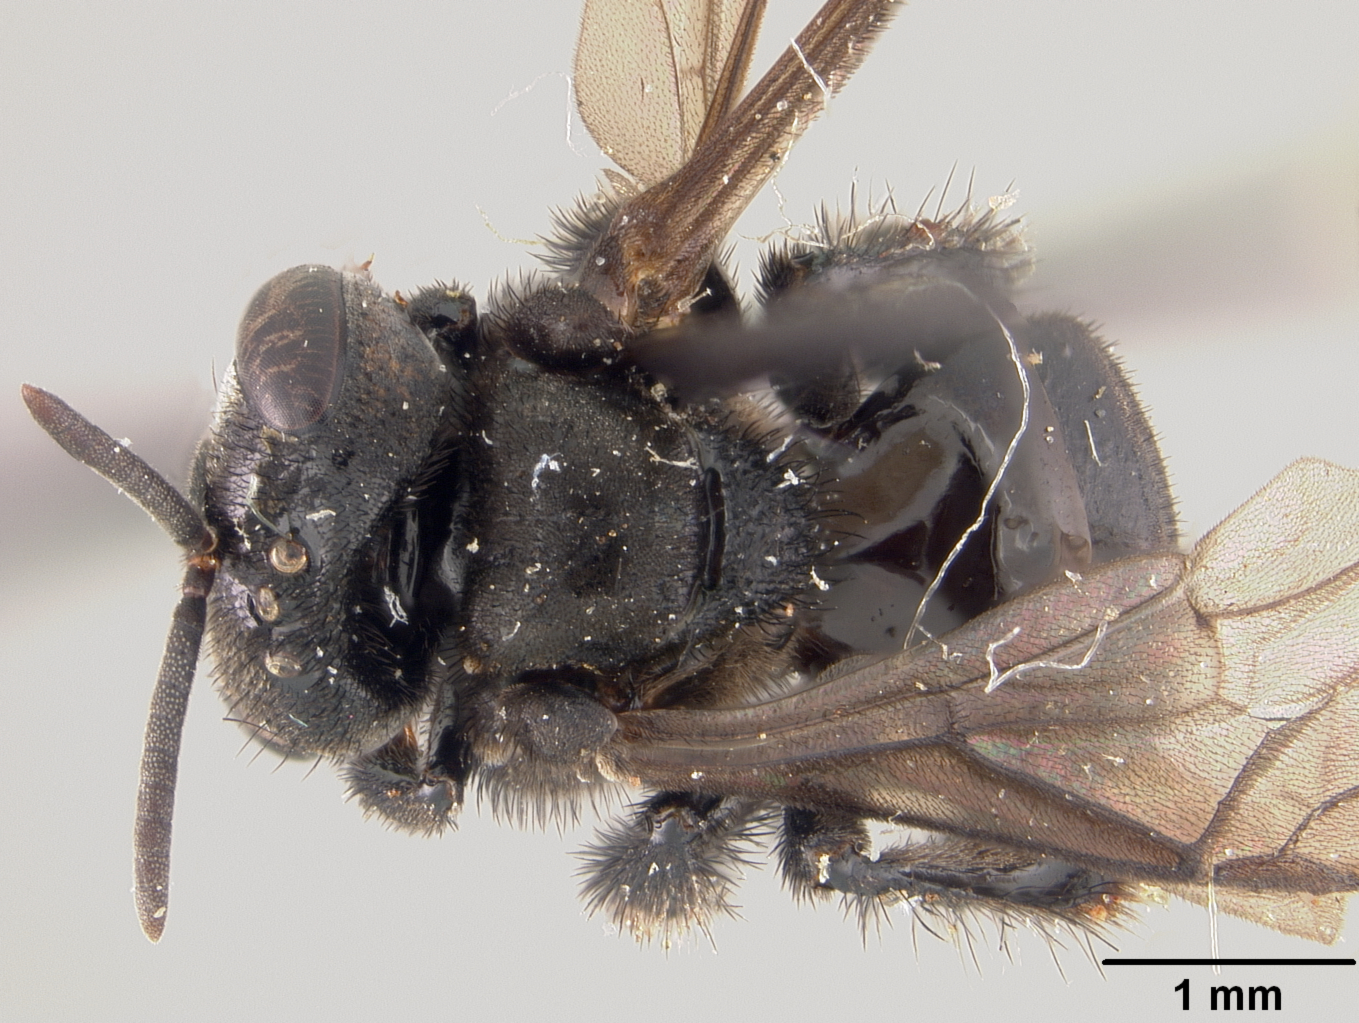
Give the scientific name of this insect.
Trigona baumgartneri
